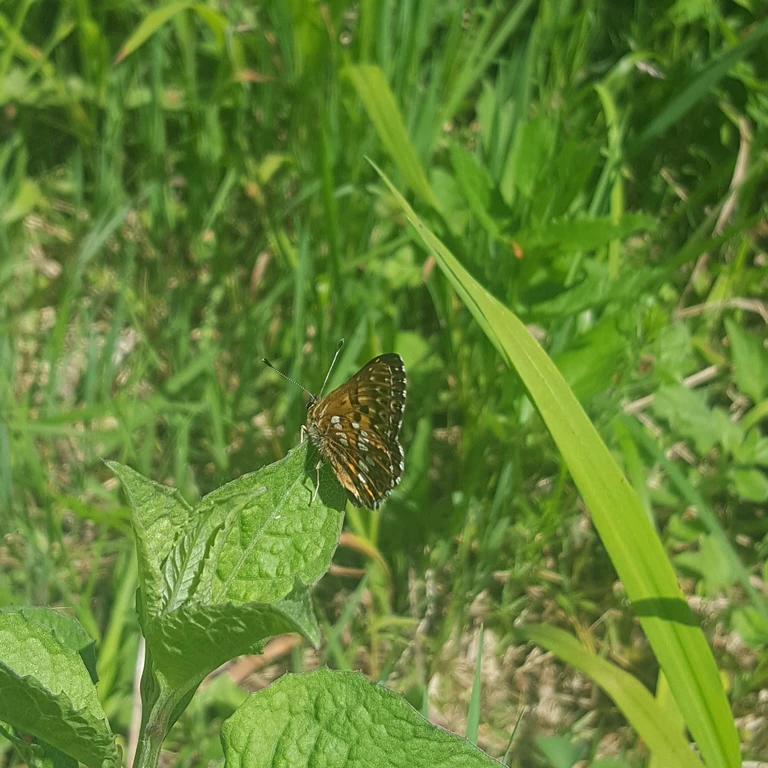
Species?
Hamearis lucina
